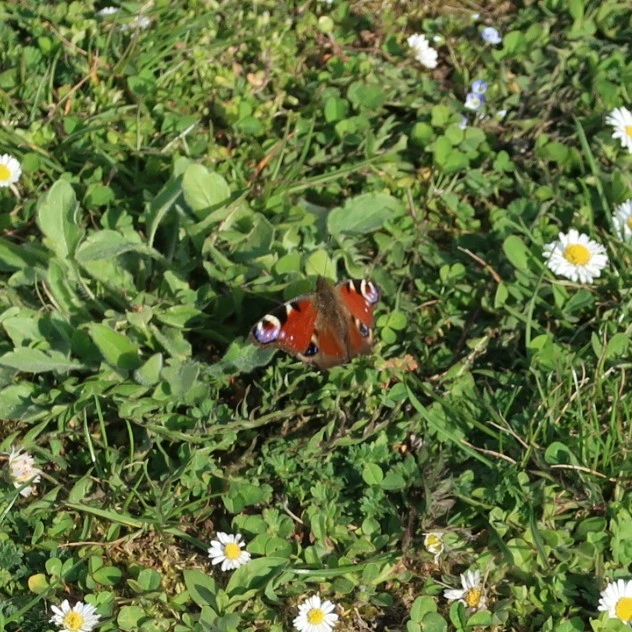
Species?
Aglais io
